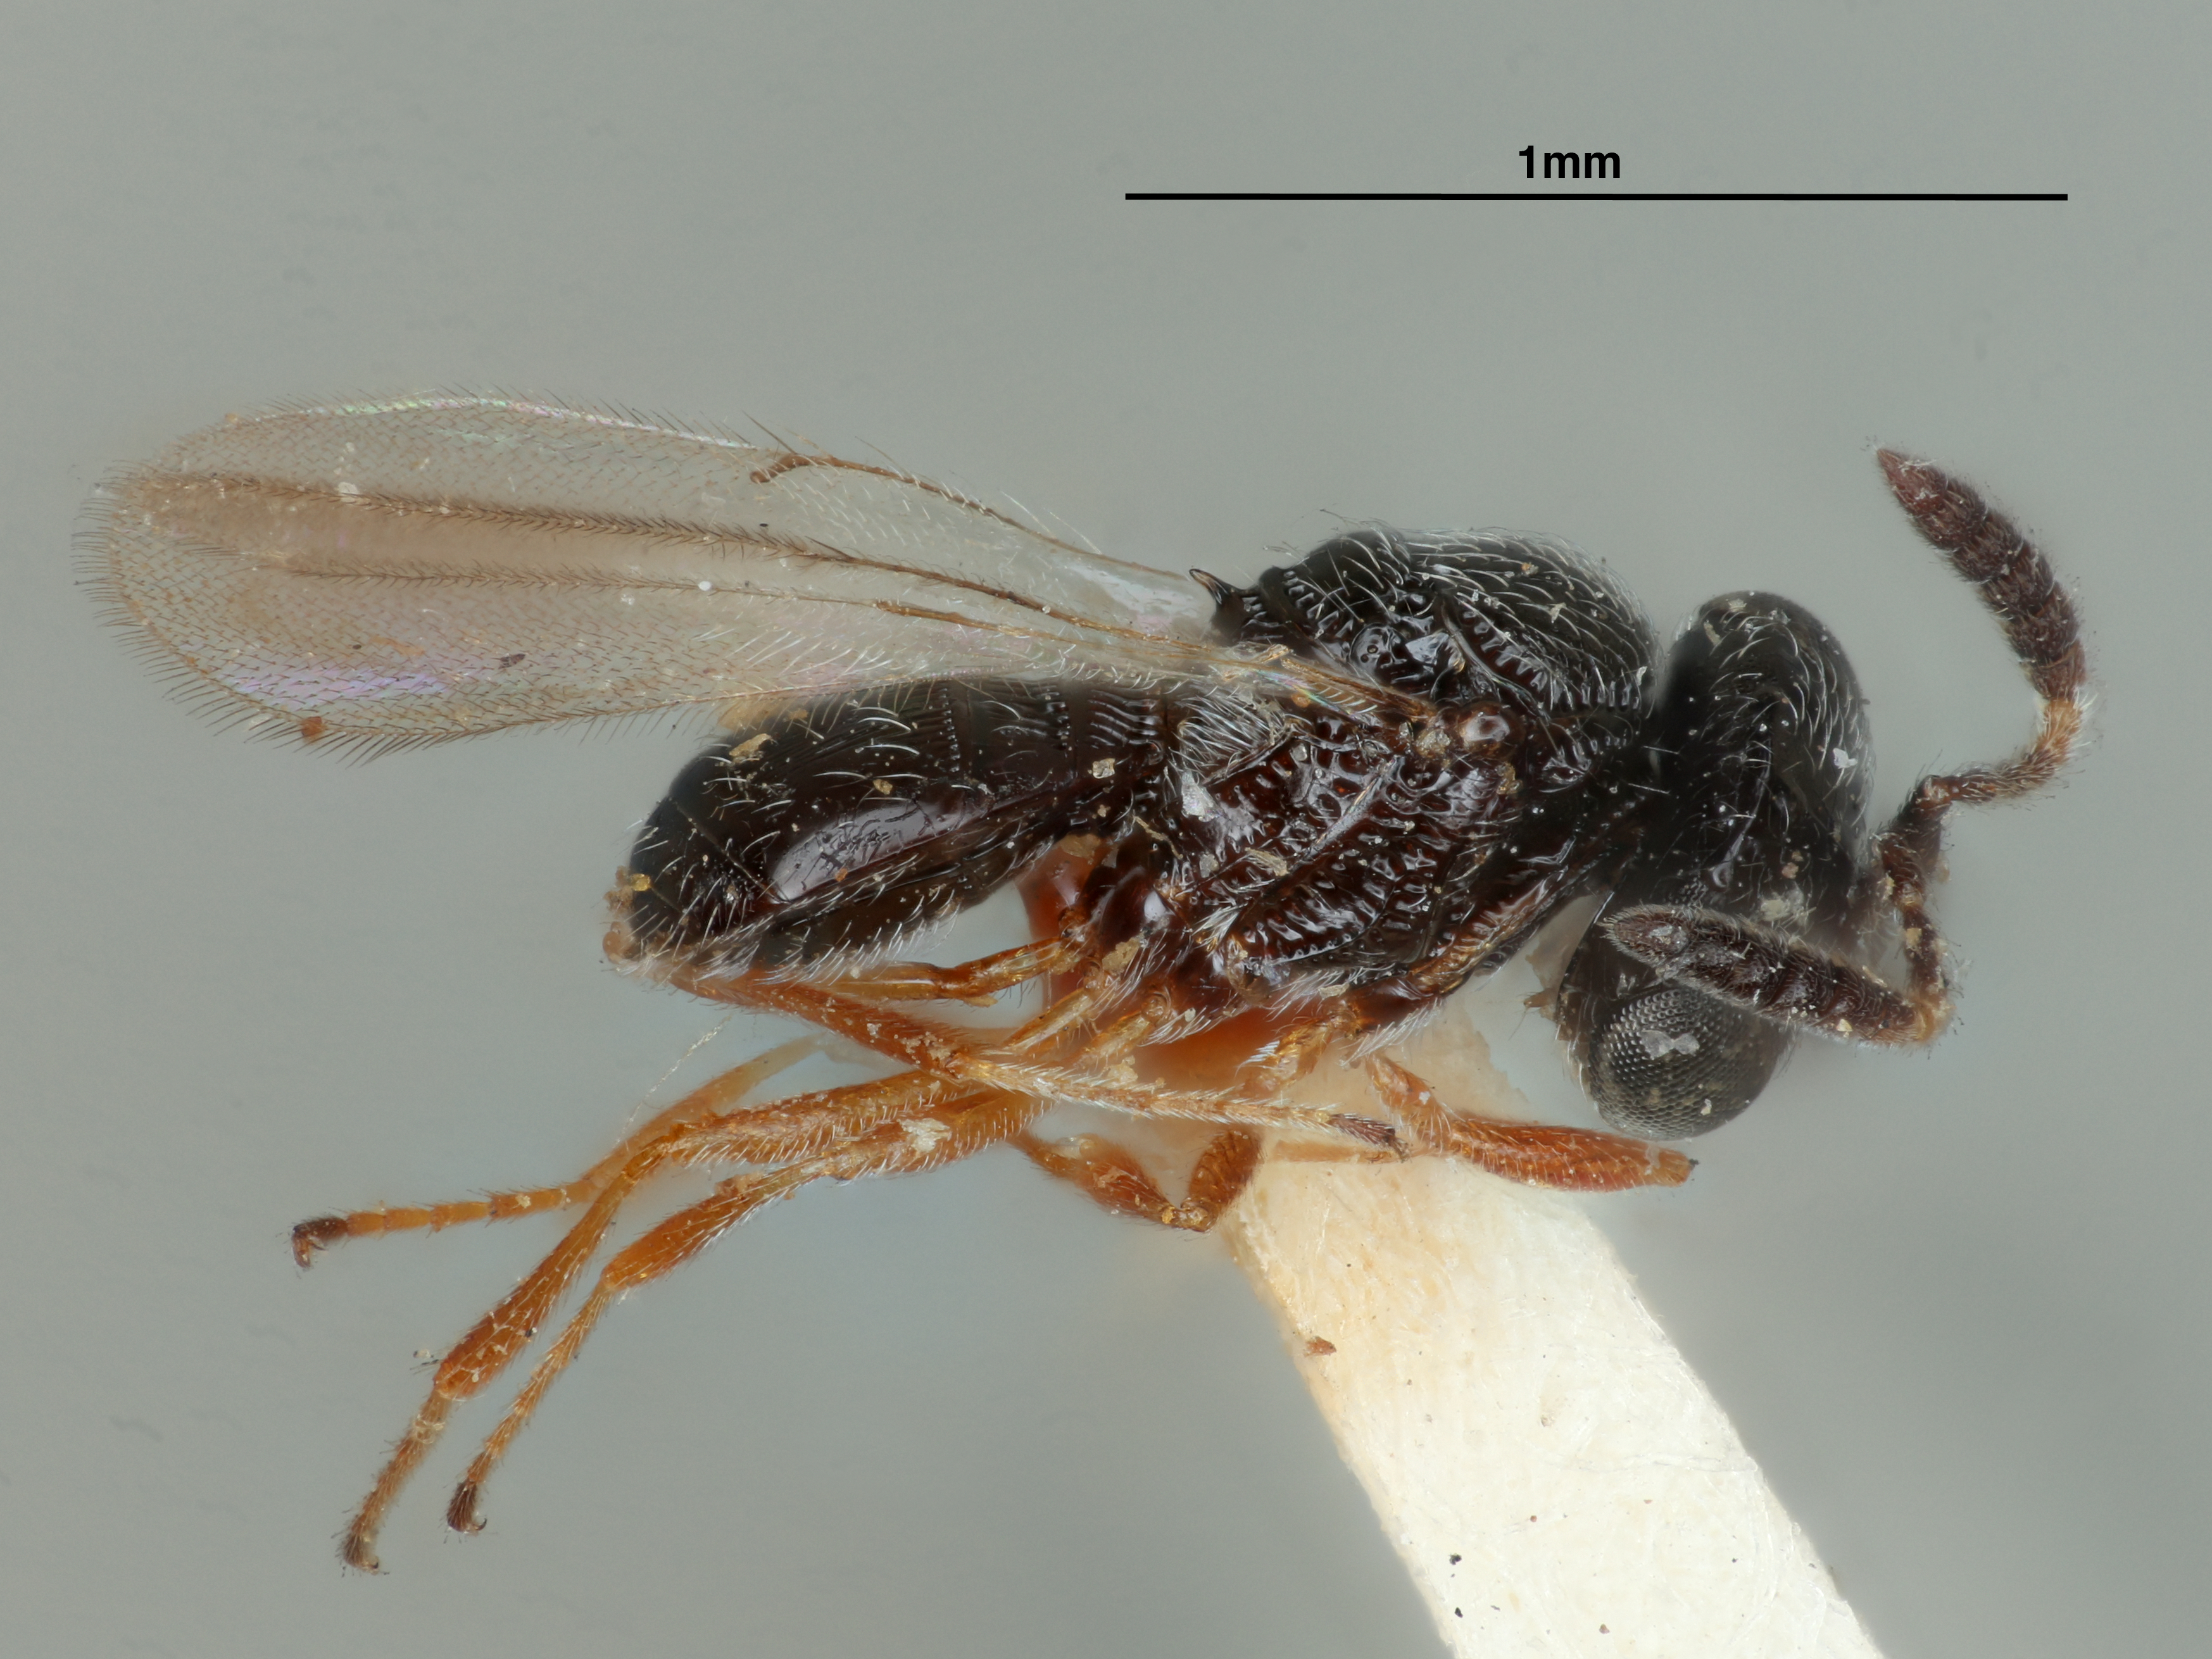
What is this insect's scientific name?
Dissolcus flavipes
